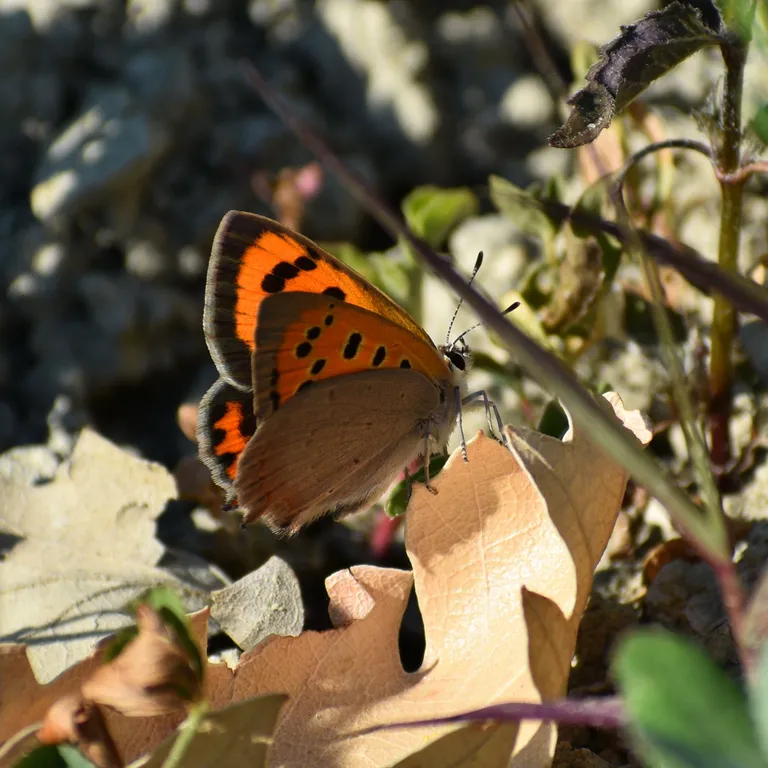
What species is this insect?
Lycaena phlaeas
